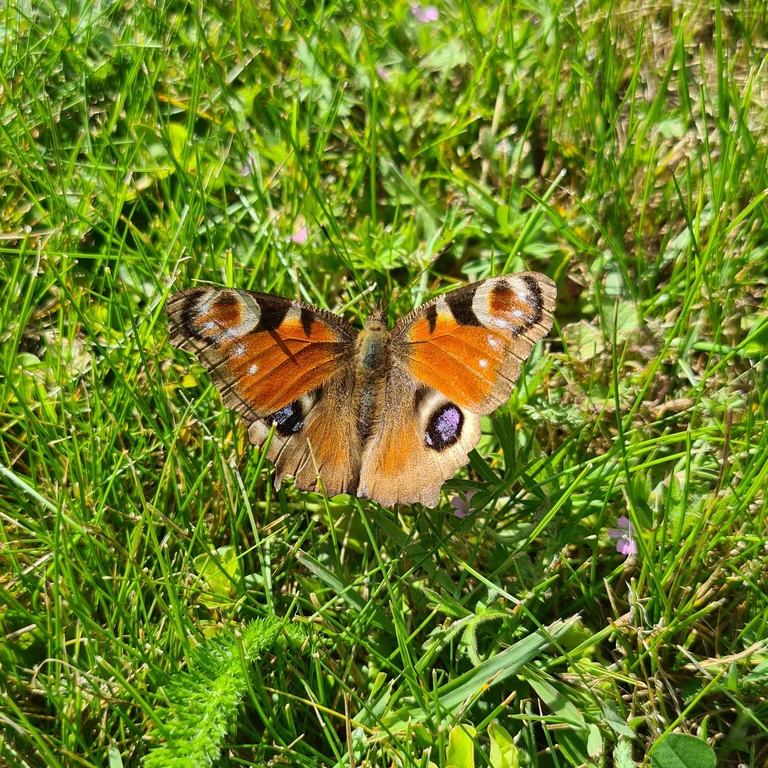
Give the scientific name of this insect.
Aglais io
